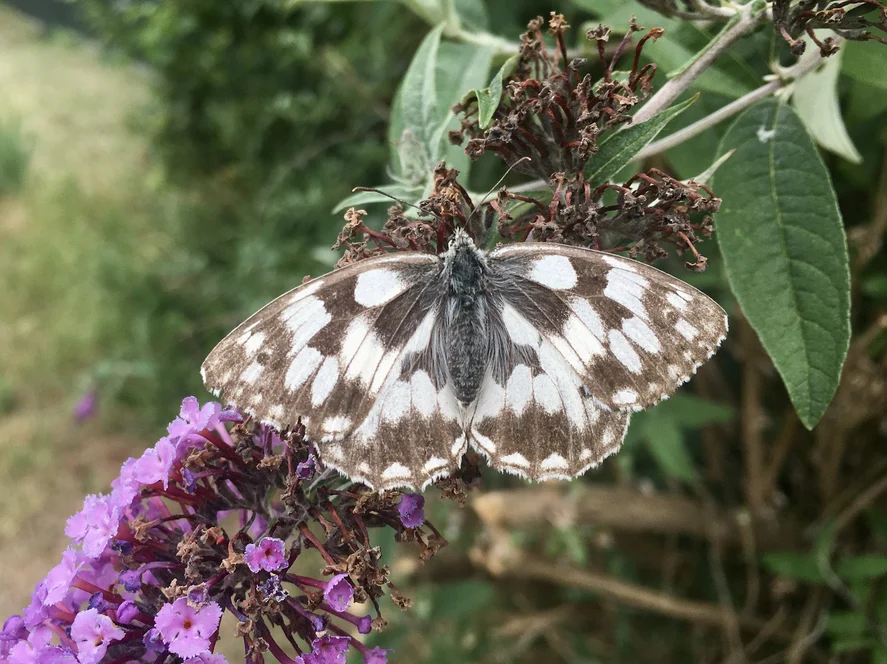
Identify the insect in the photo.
Melanargia galathea
